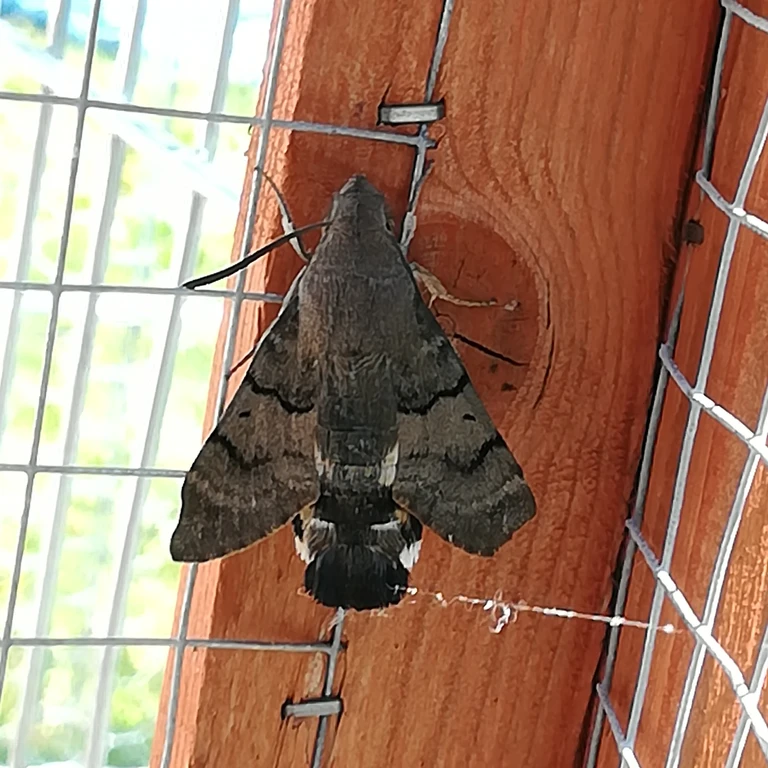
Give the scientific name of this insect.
Macroglossum stellatarum
